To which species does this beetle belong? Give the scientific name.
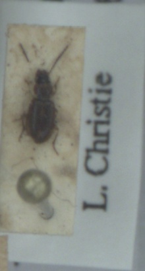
Acupalpus dubius
